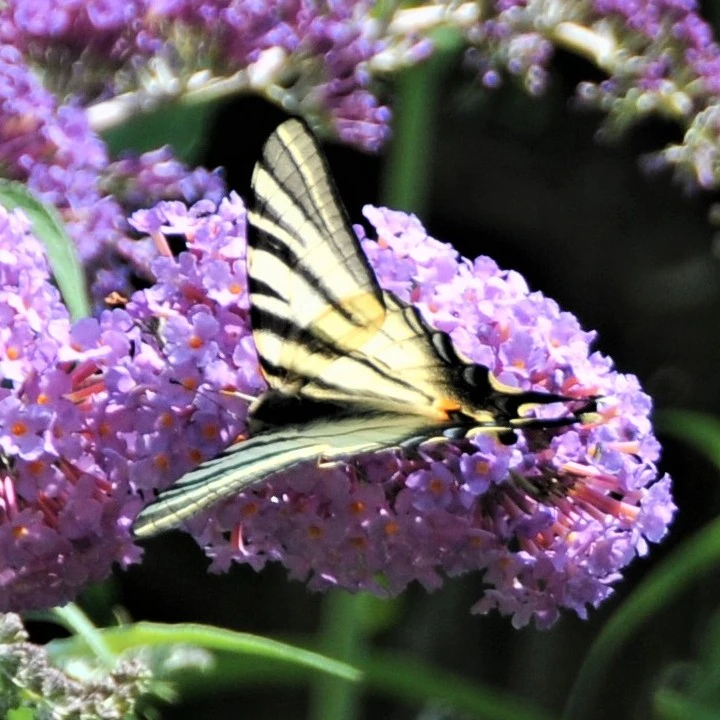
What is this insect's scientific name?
Iphiclides podalirius
